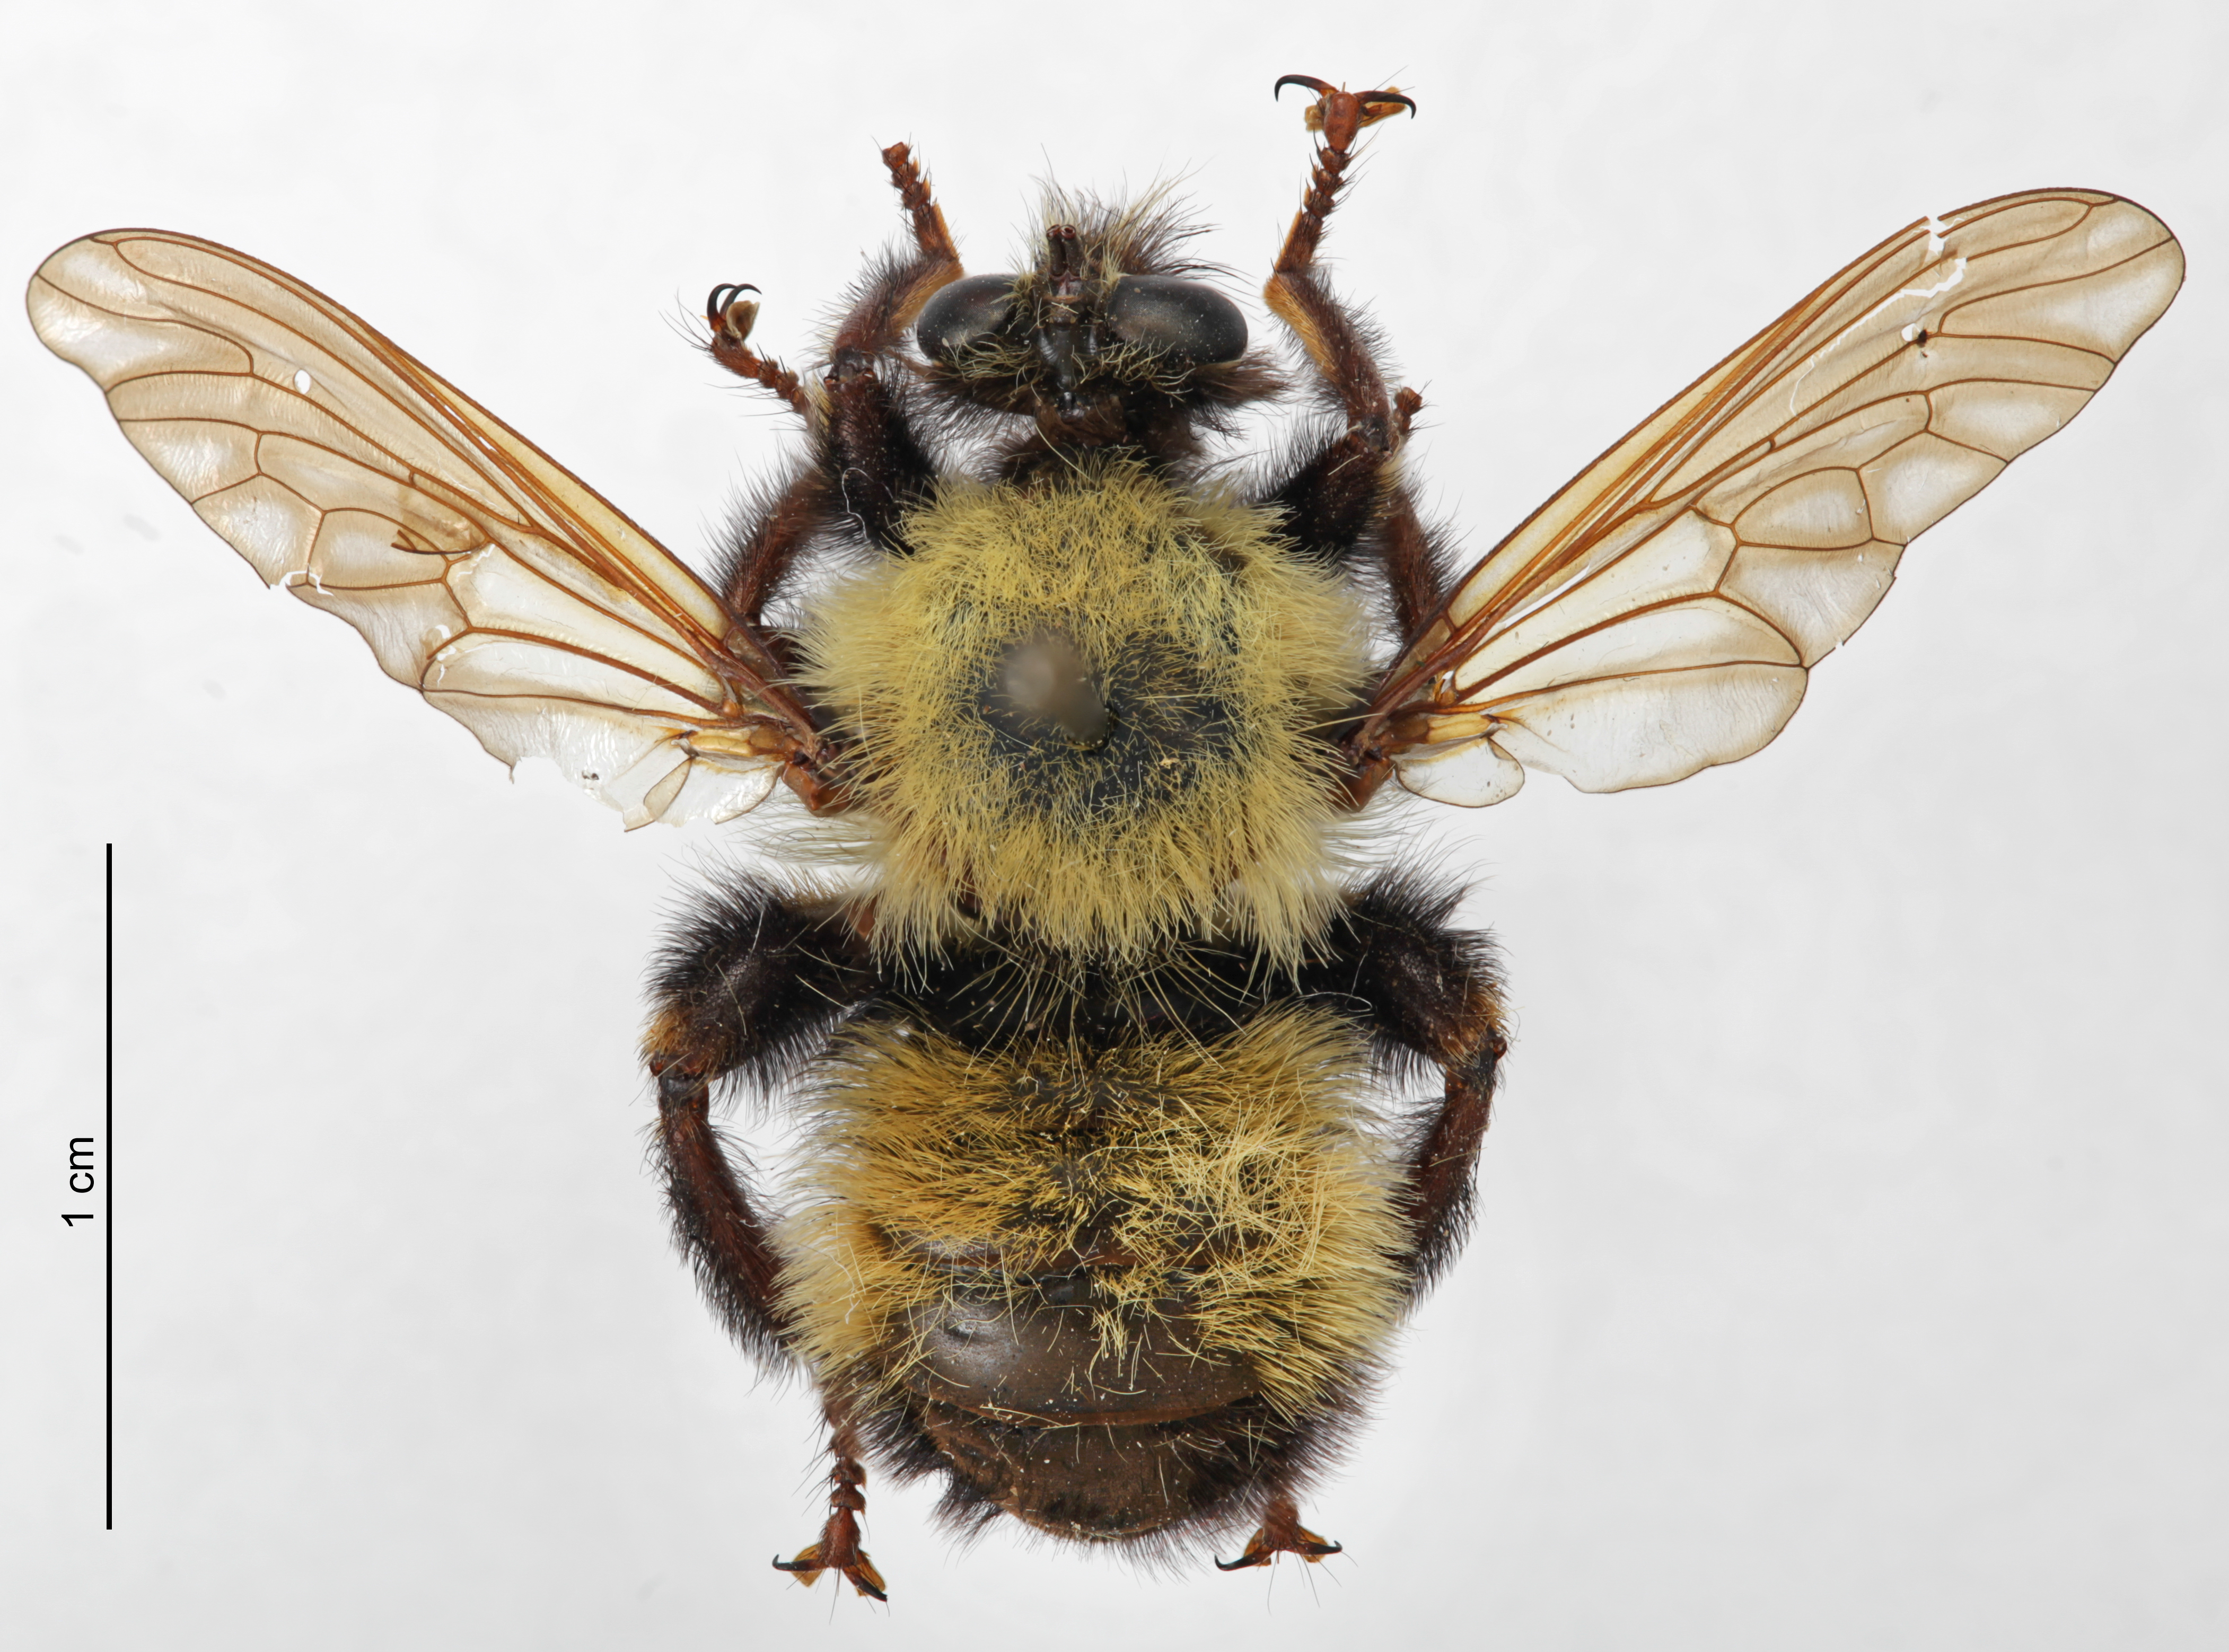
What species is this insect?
Laphria thoracica
